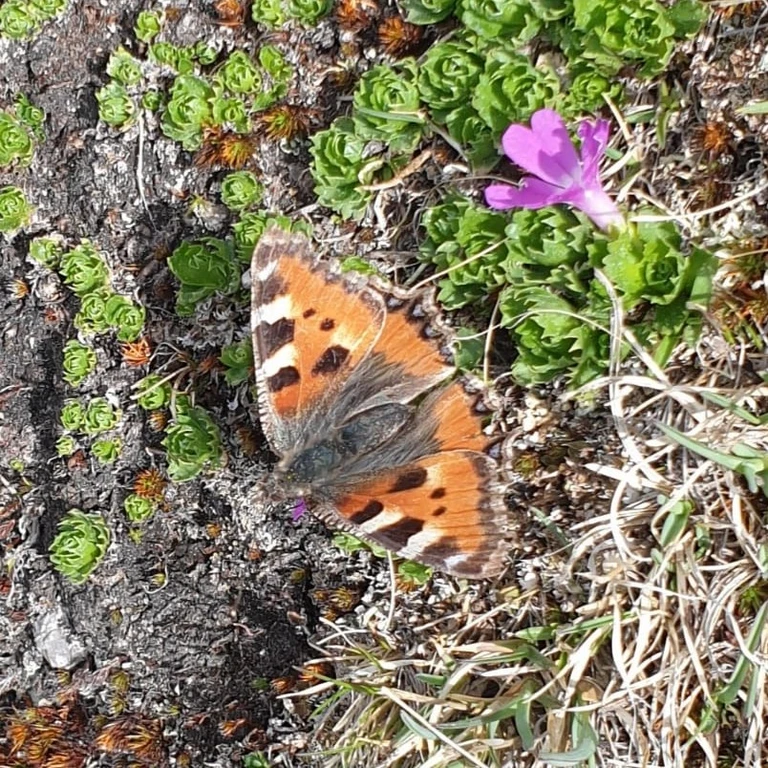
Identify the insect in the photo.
Aglais urticae
